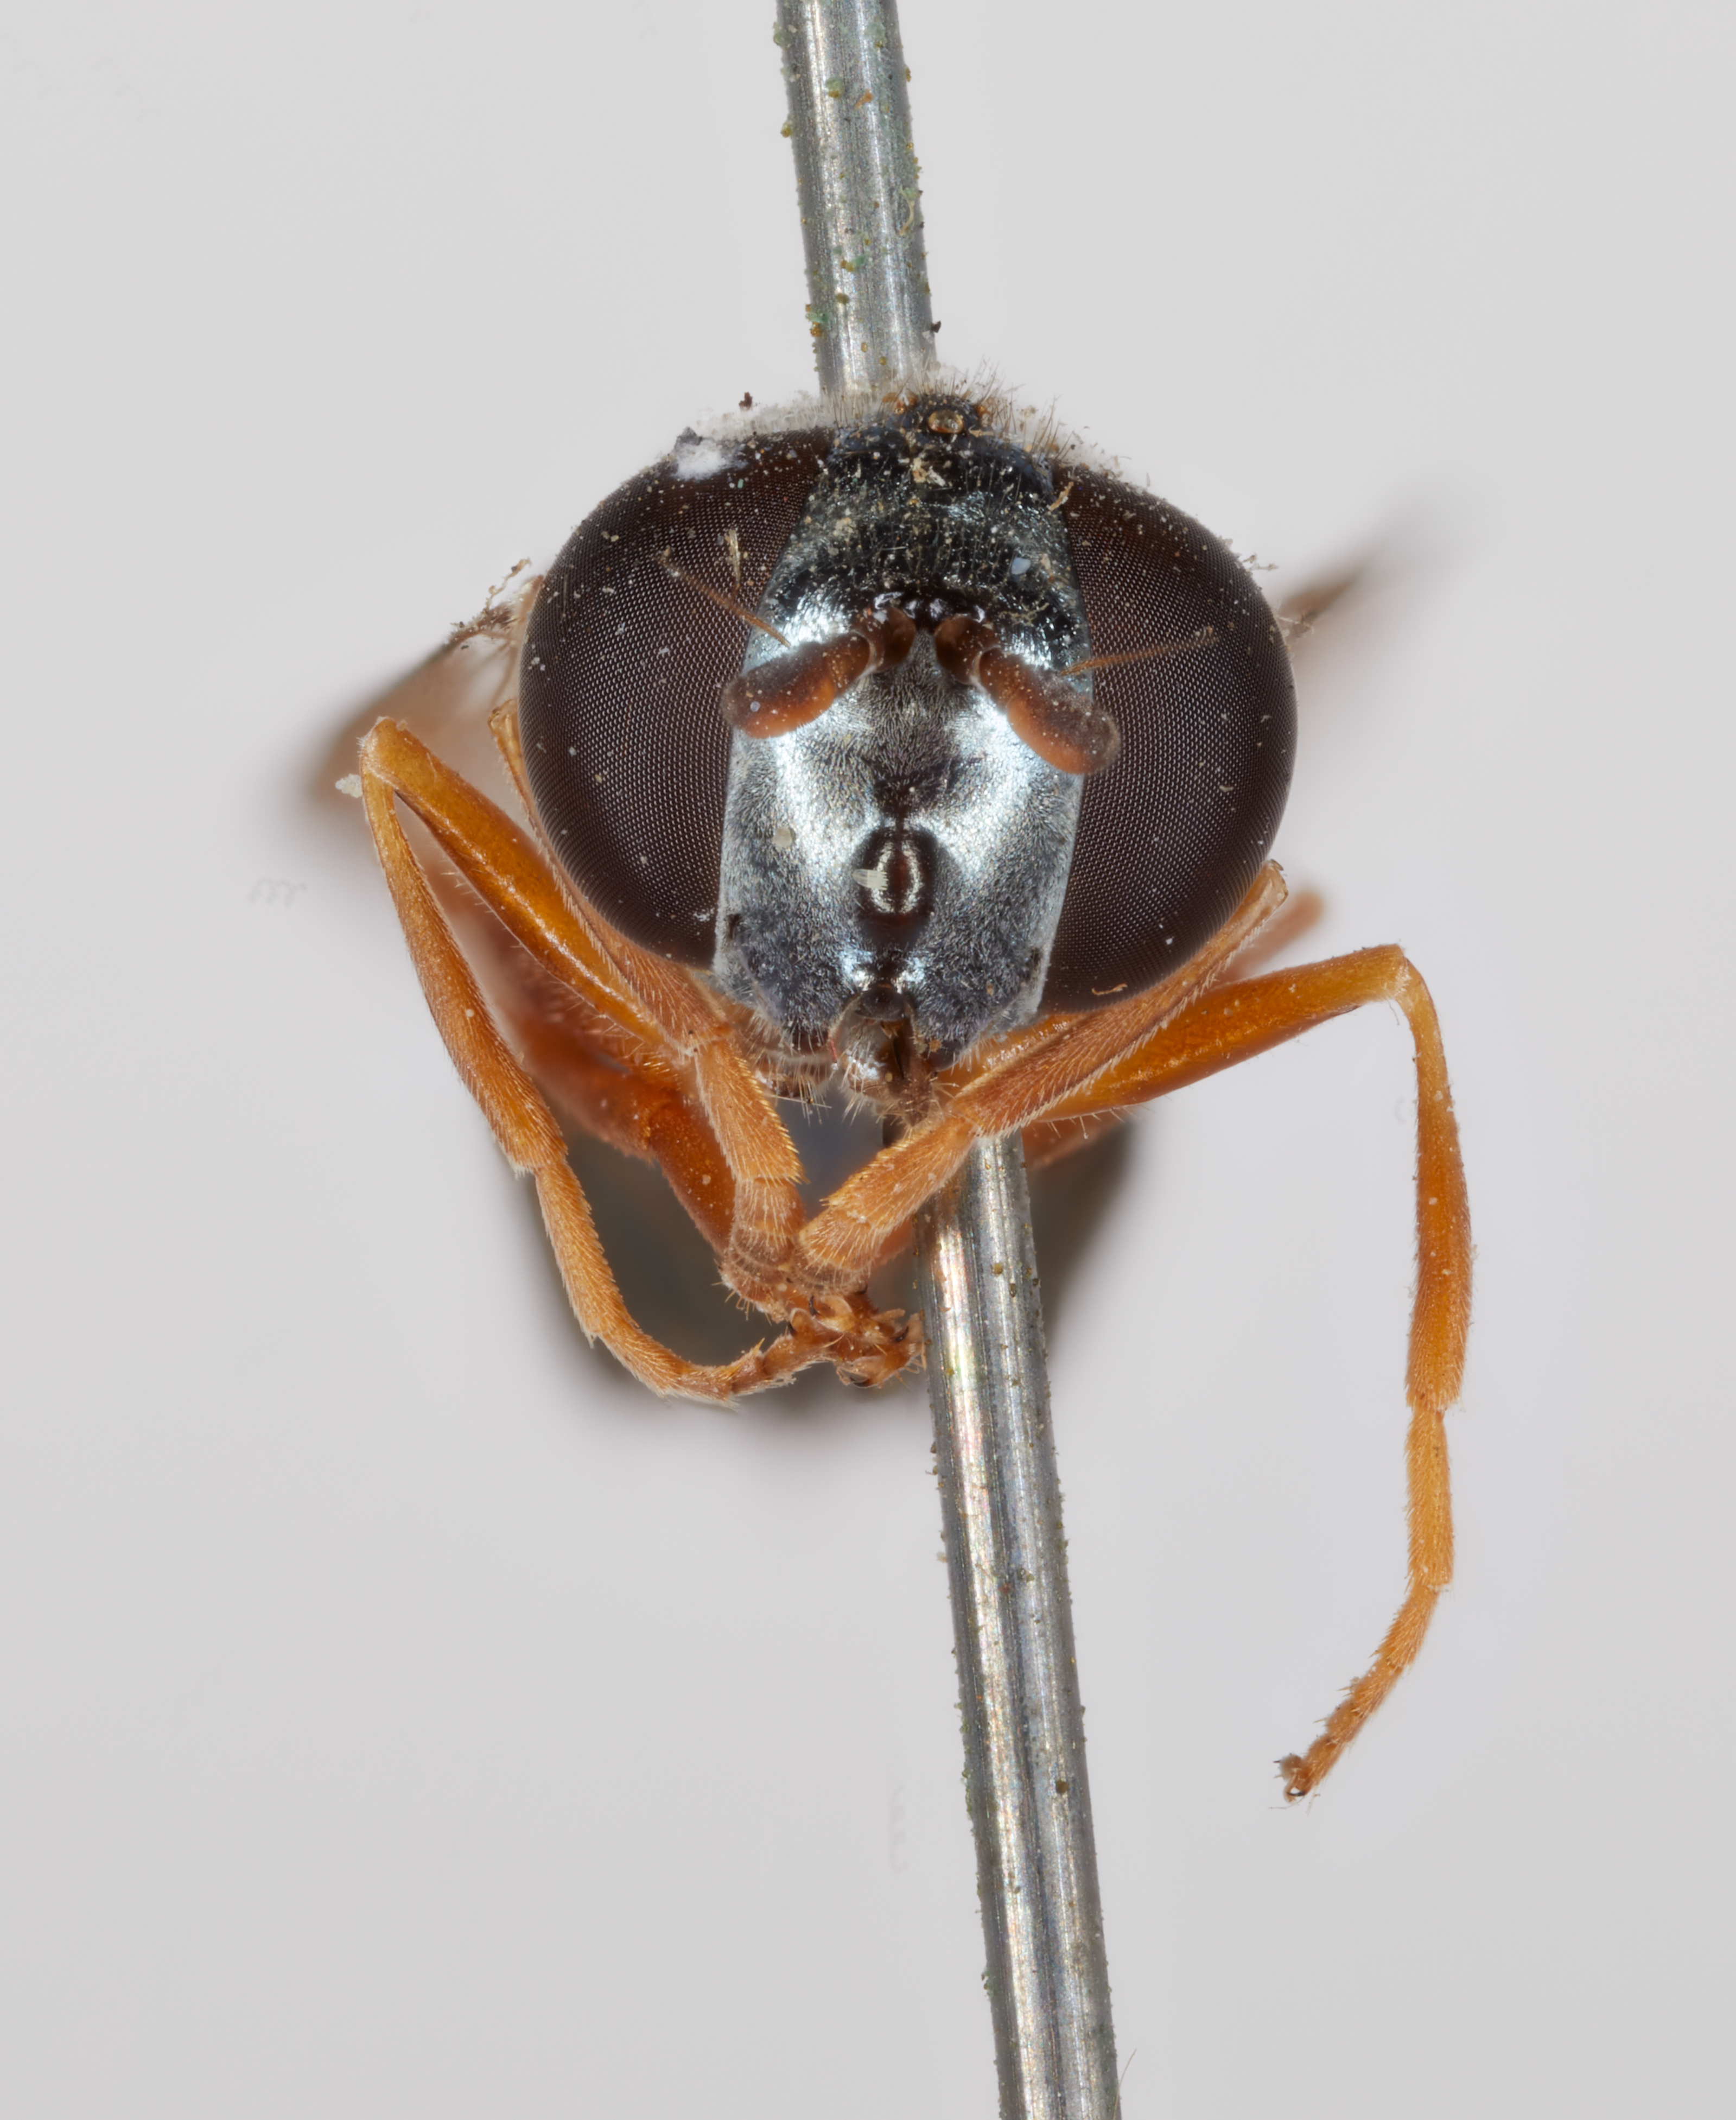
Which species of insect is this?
Cheilosia rufipes
